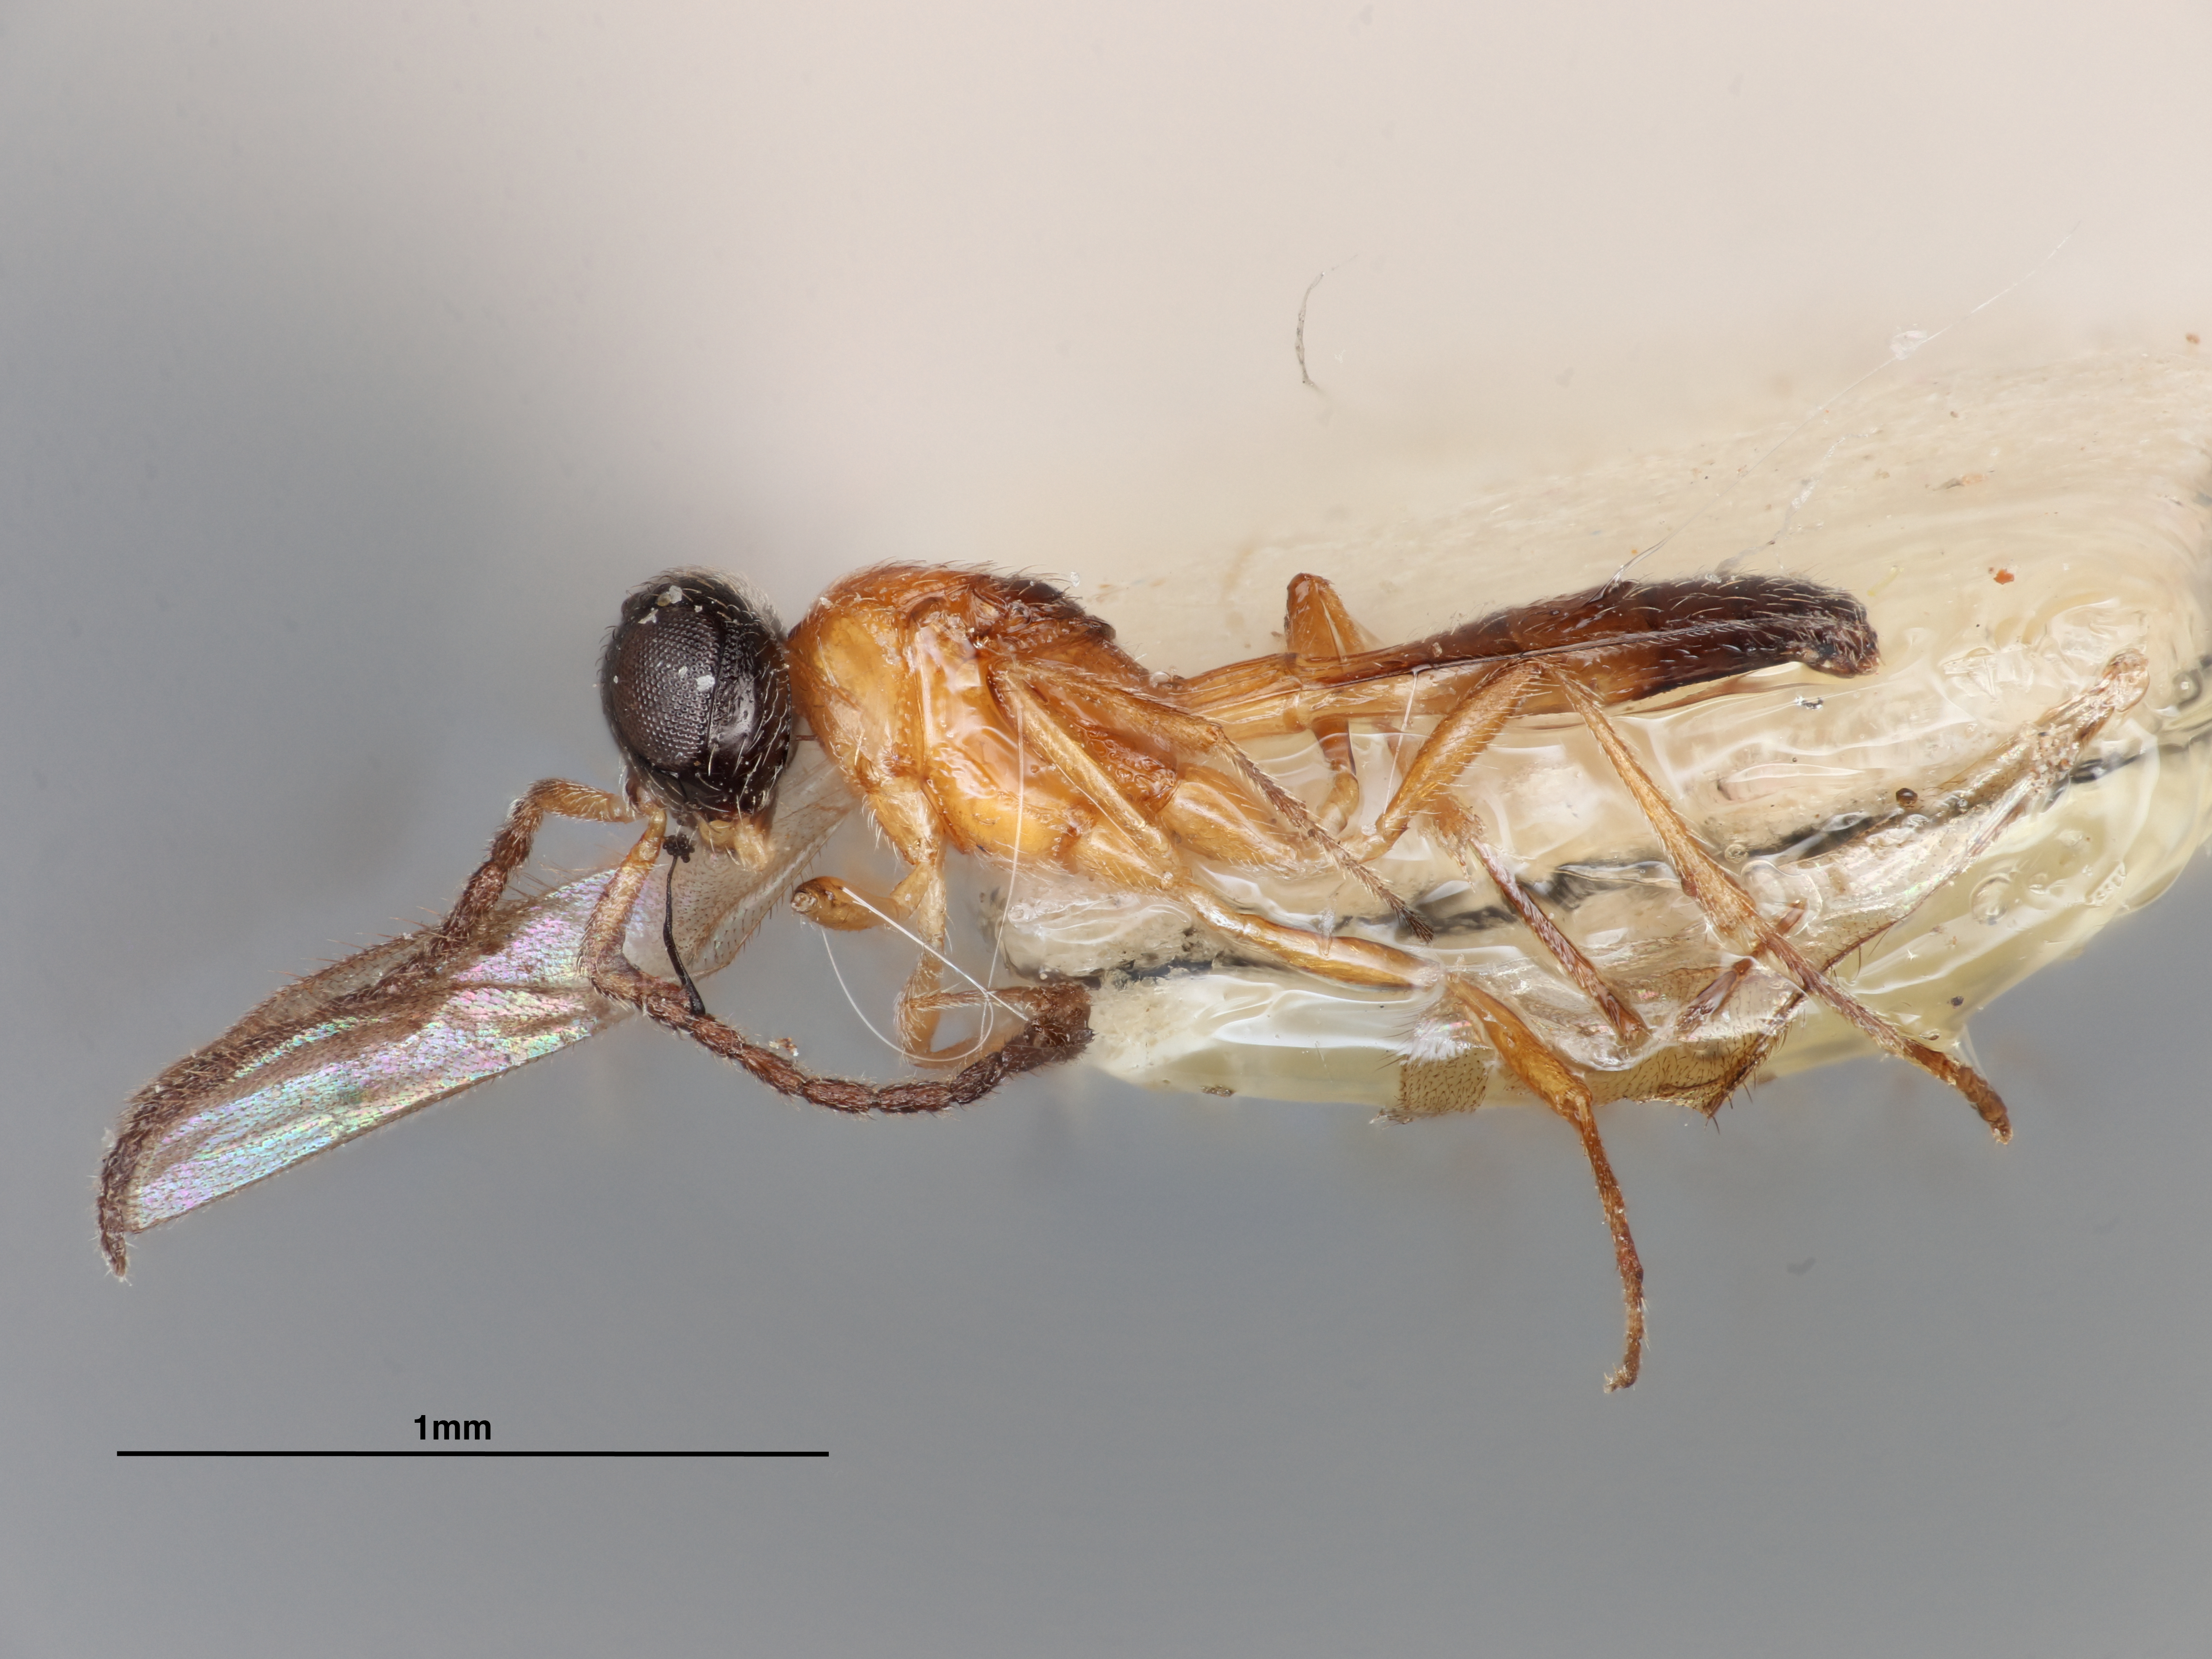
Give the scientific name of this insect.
Calliscelio orientalis
